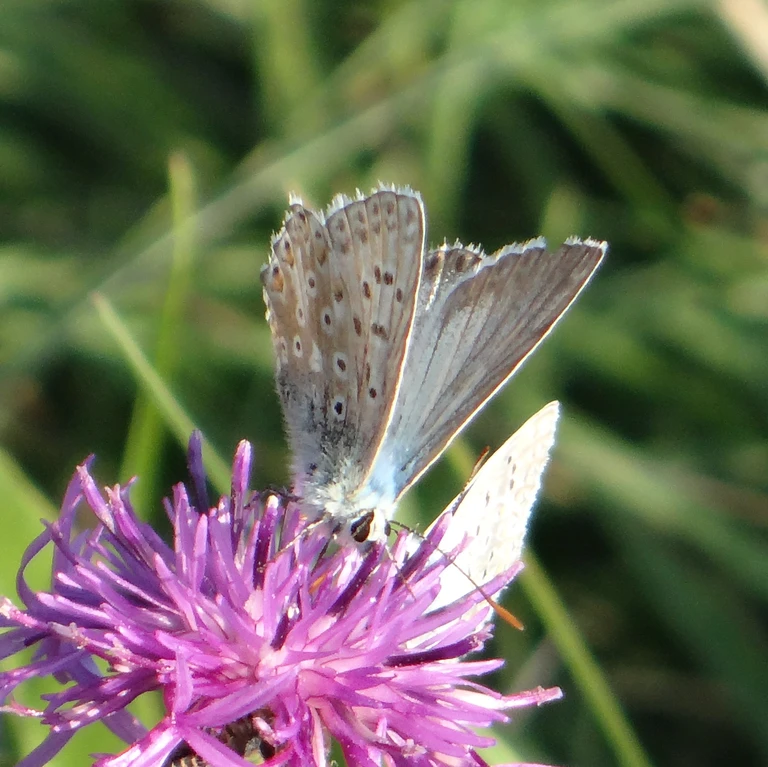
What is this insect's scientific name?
Lysandra coridon
